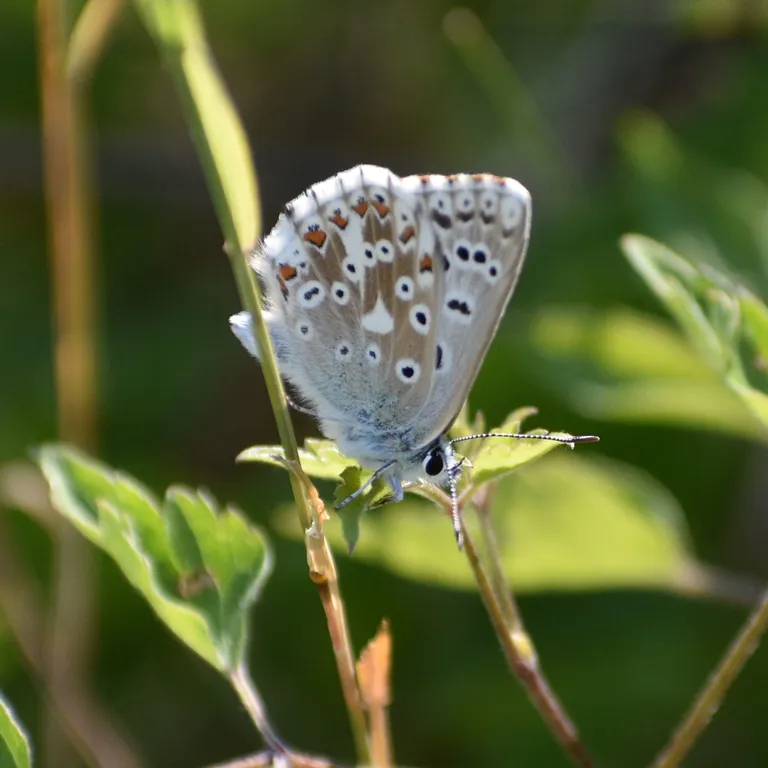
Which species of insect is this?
Lysandra coridon
